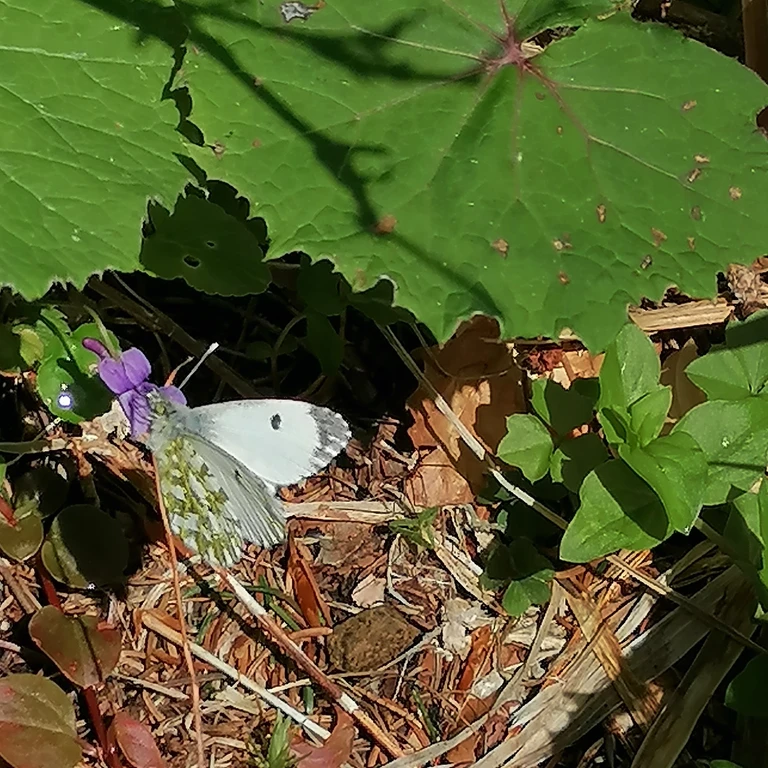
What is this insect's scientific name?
Anthocharis cardamines
